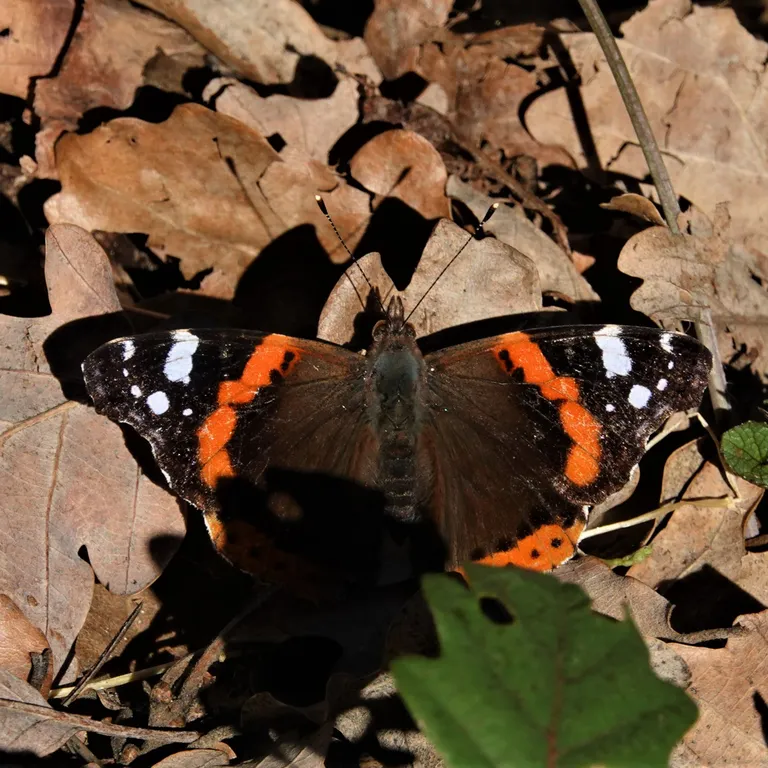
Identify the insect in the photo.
Vanessa atalanta
